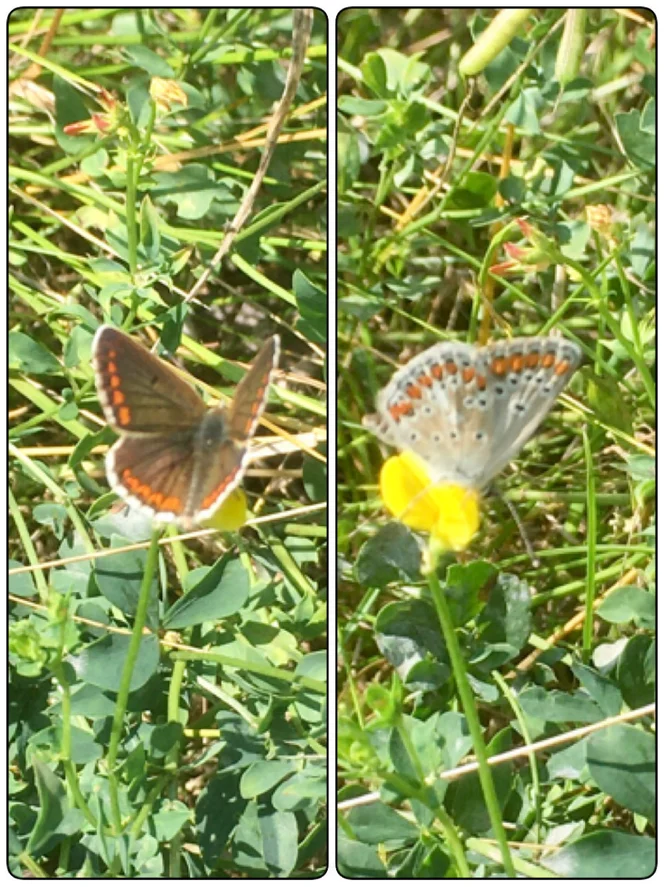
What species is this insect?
Aricia agestis/artaxerxes
